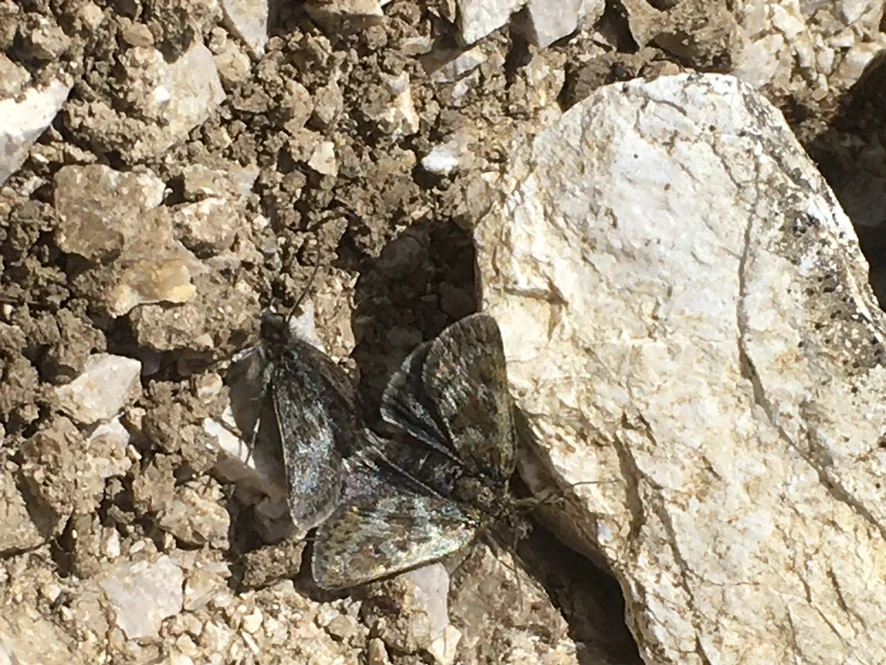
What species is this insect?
Erynnis tages
